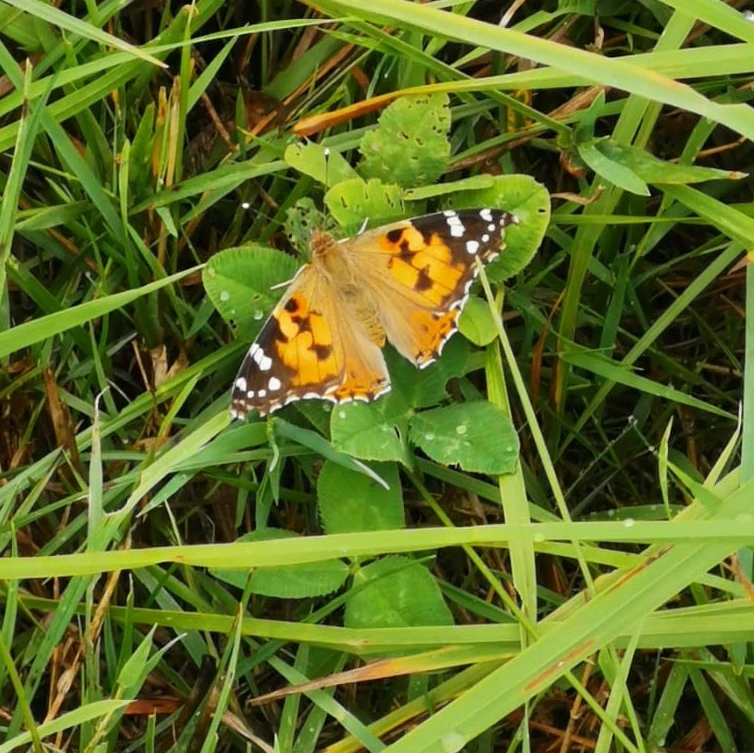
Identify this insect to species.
Vanessa cardui
